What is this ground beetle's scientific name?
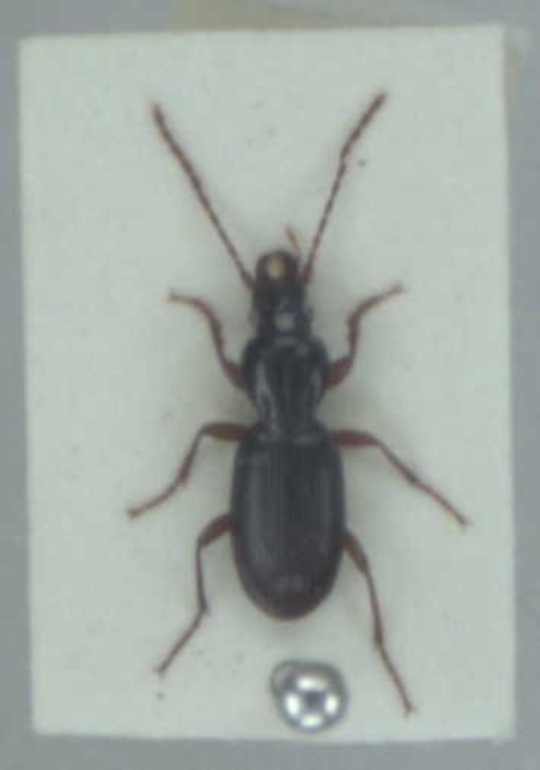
Stomis pumicatus
